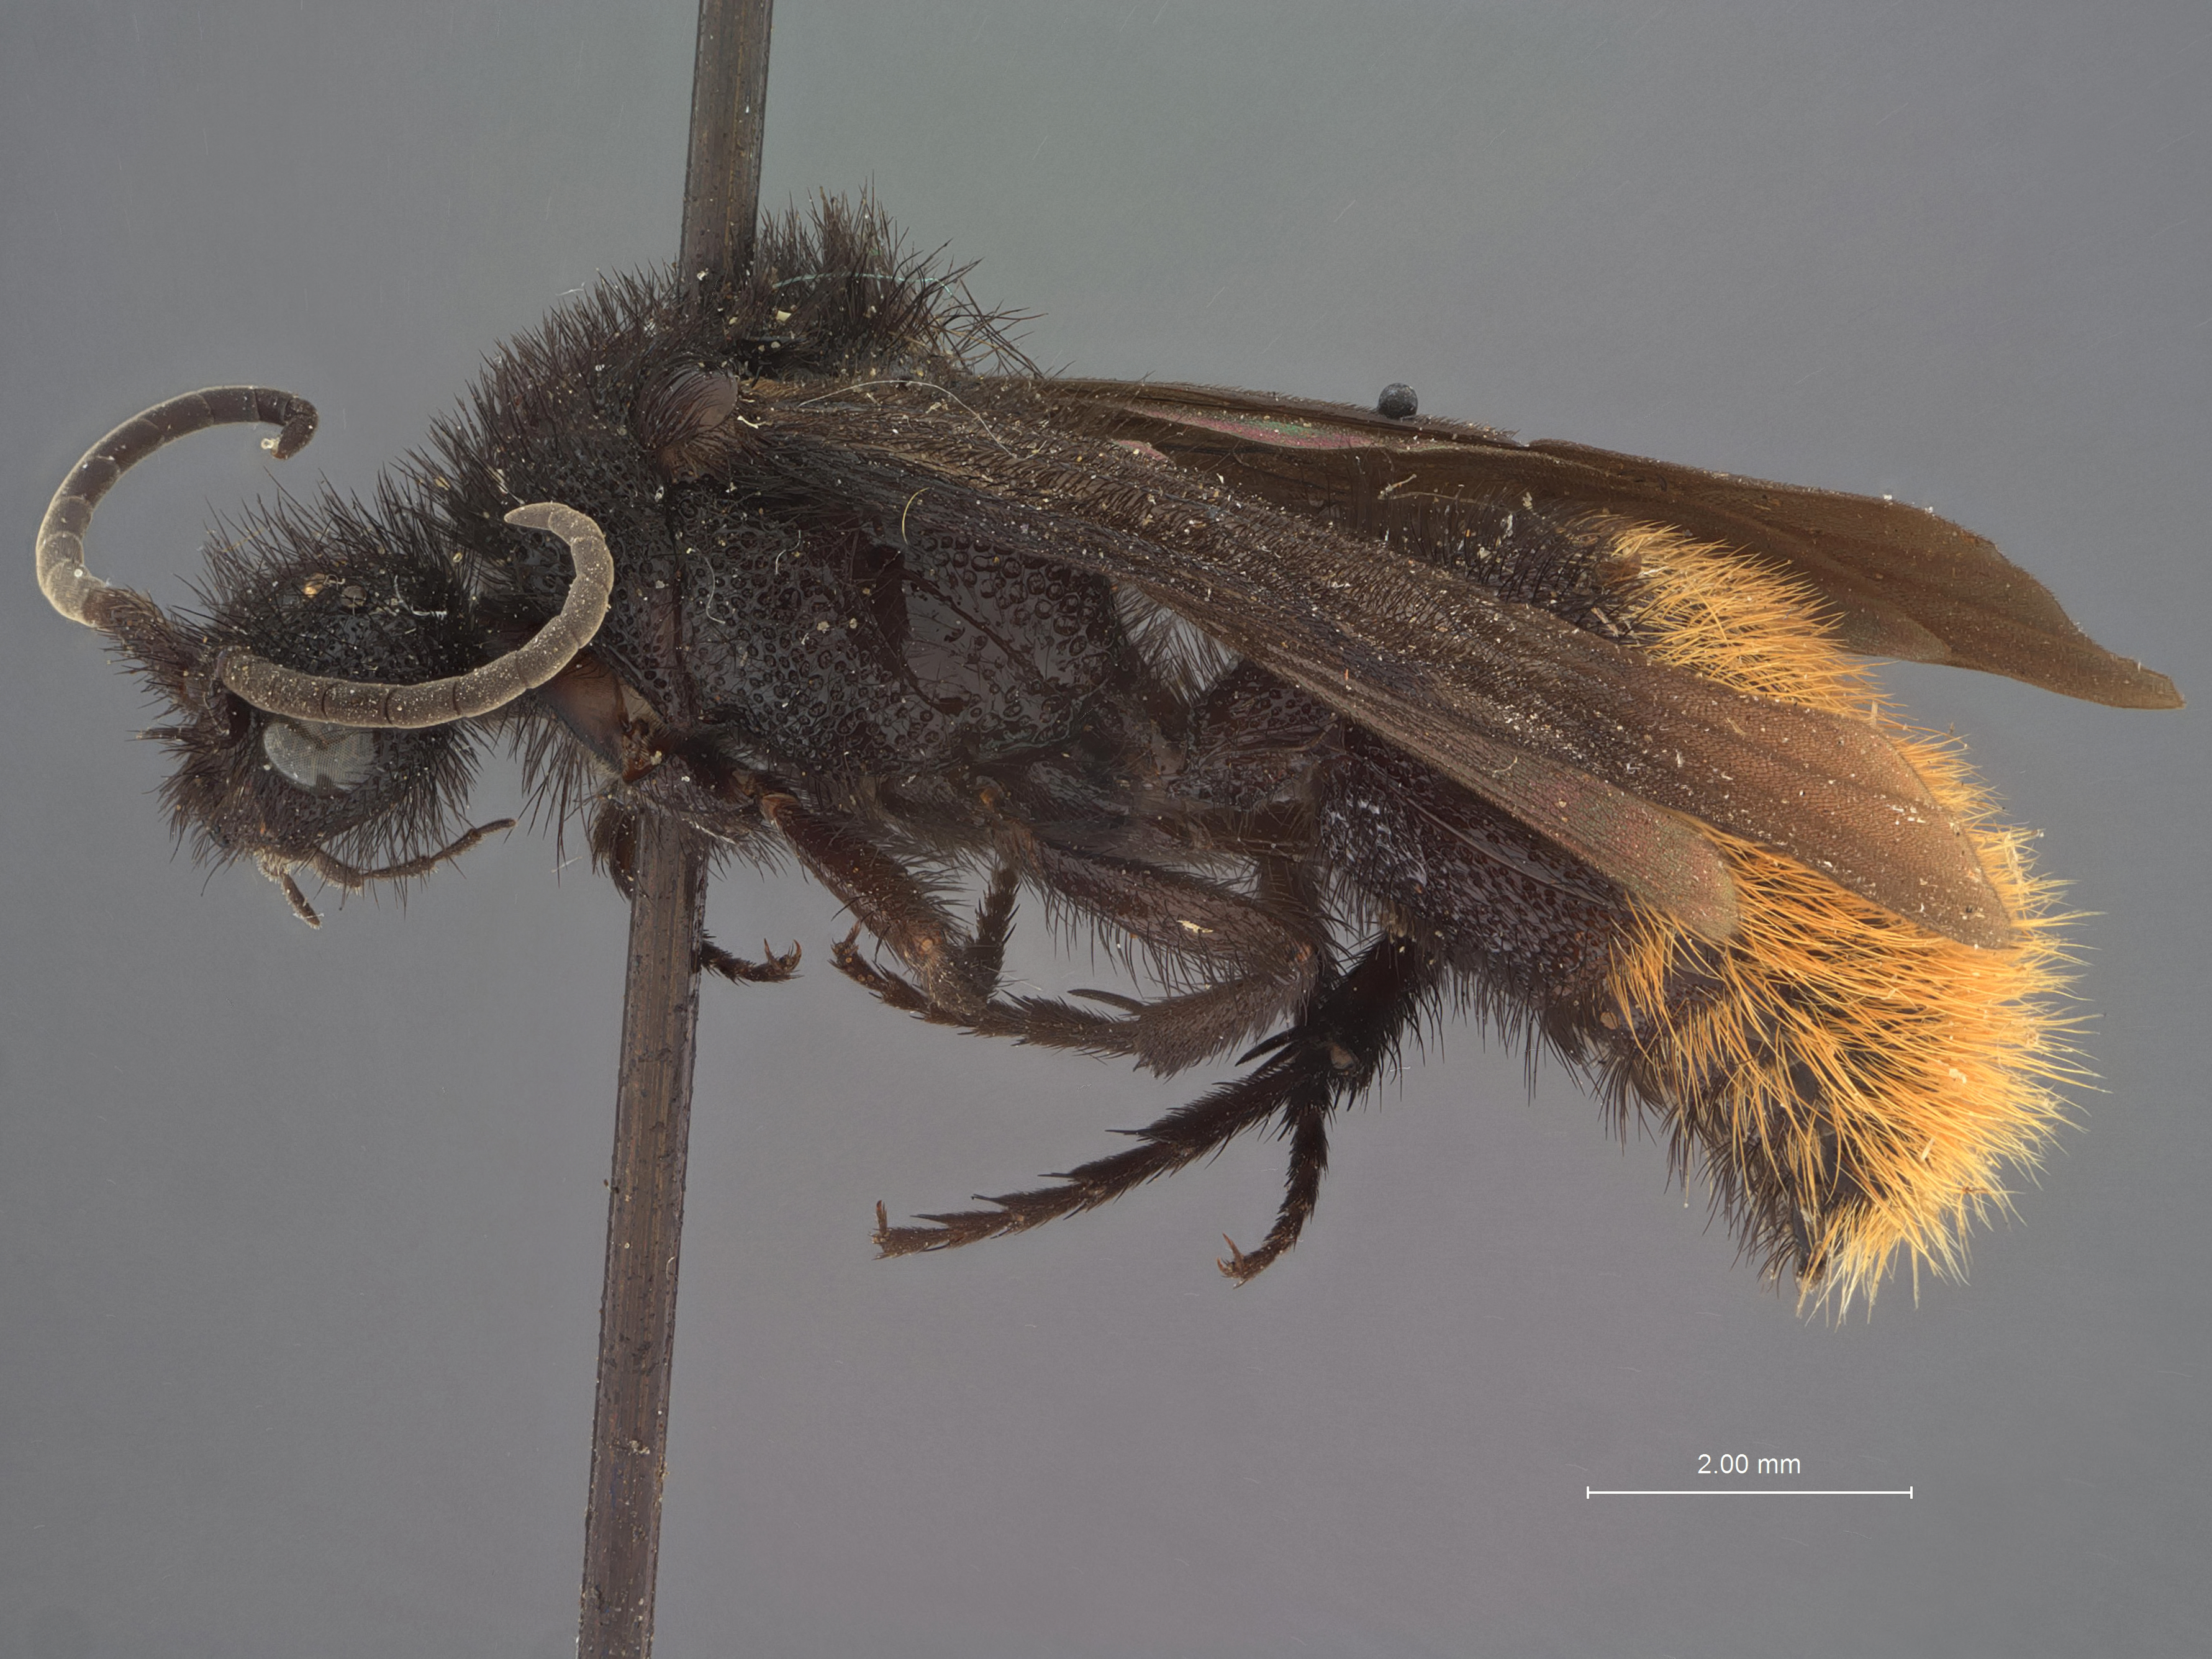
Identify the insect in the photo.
Dasymutilla cotulla
